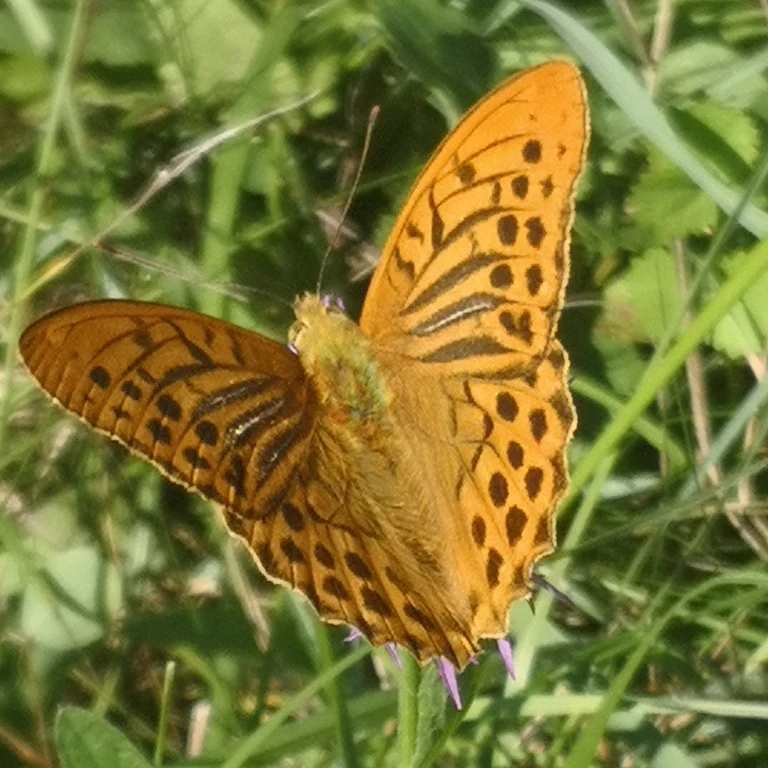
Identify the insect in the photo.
Argynnis paphia
